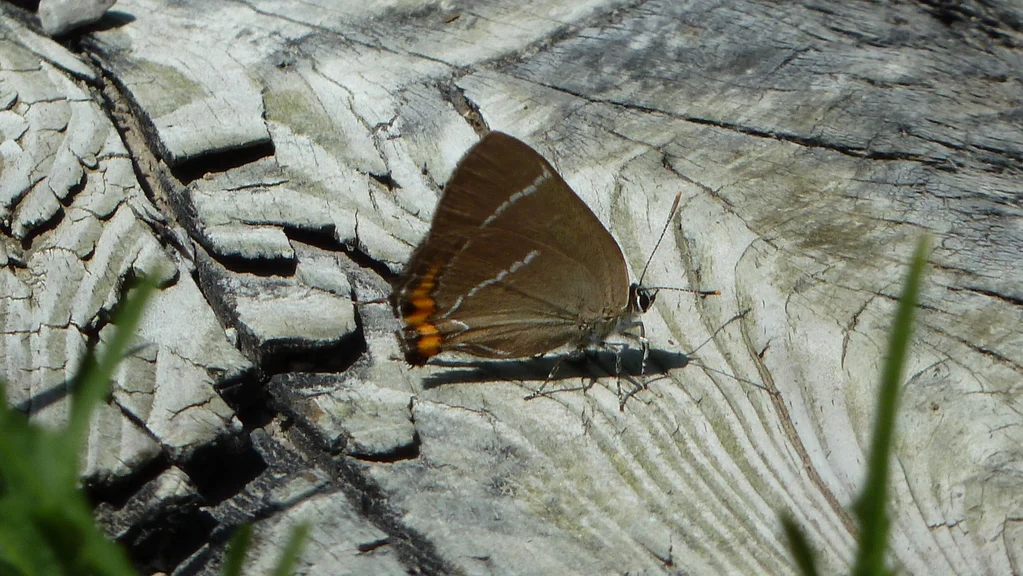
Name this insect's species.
Satyrium w-album
